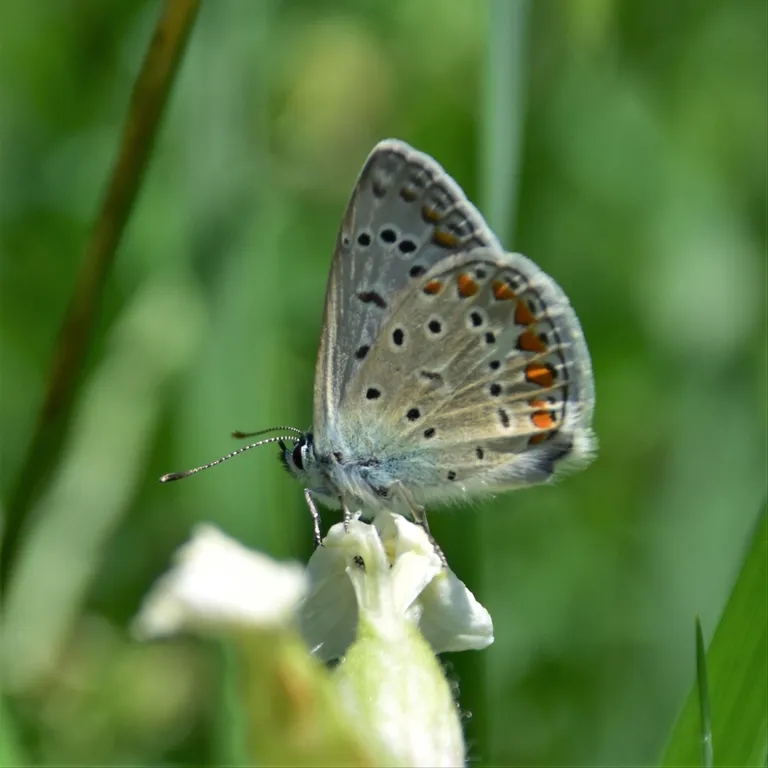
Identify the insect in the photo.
Polyommatus icarus
